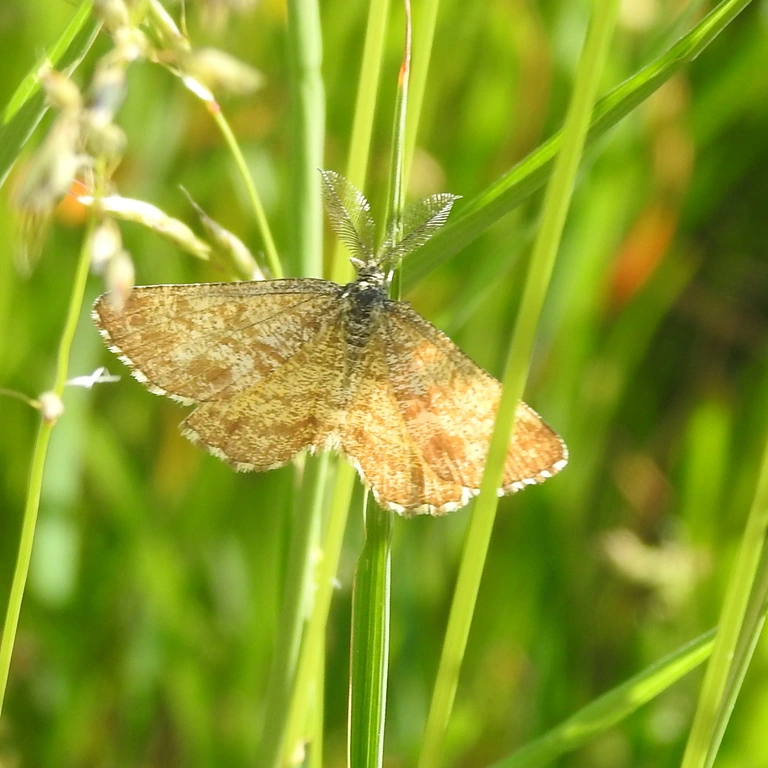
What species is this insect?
Ematurga atomaria
